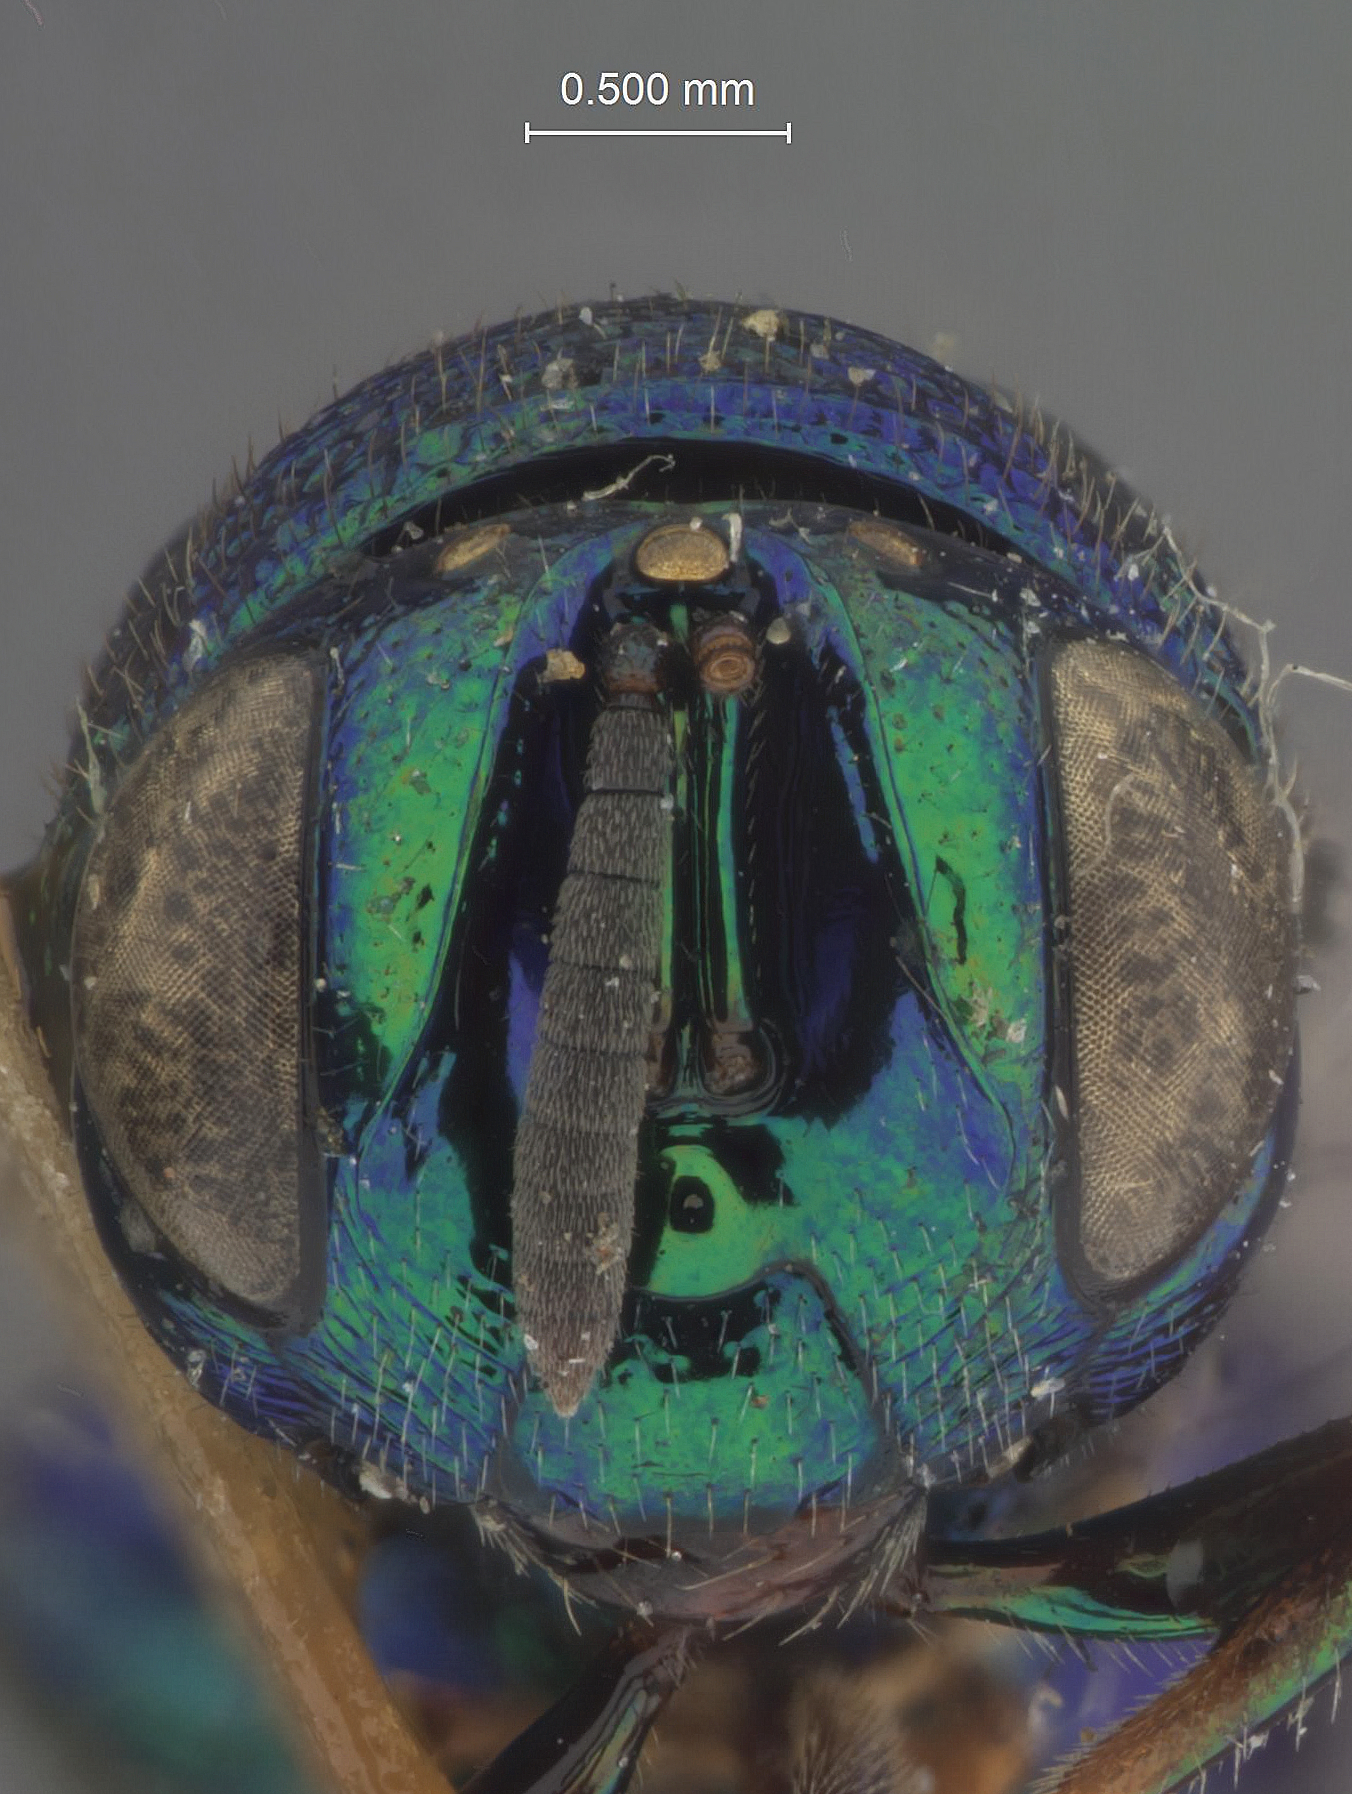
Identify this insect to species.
Perilampus carolinensis
